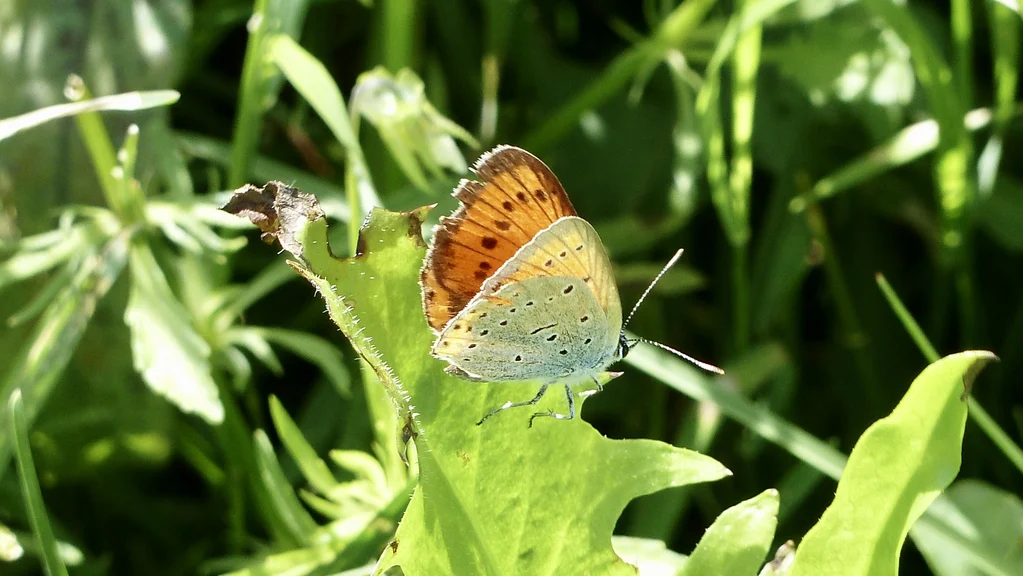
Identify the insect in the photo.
Lycaena dispar
